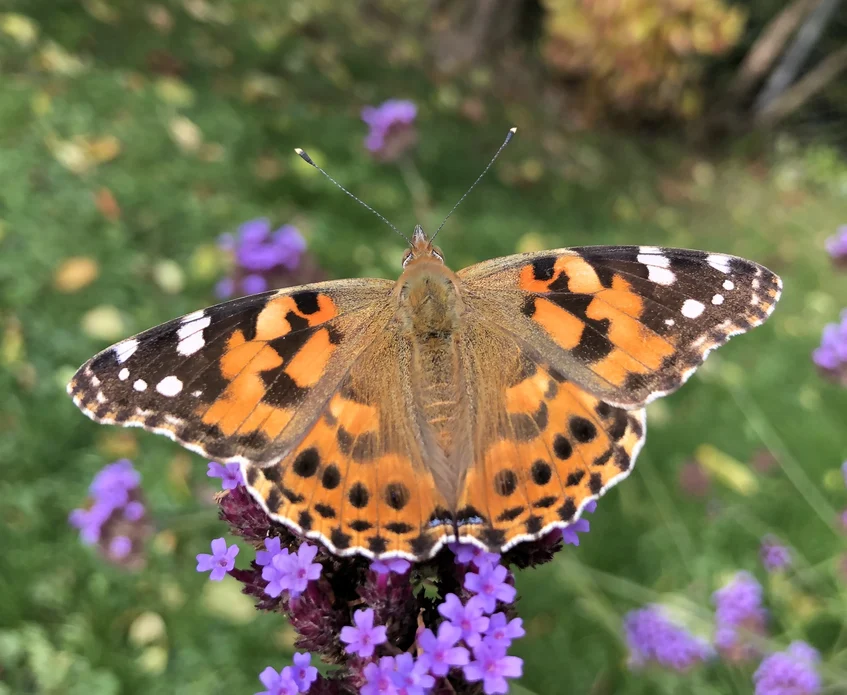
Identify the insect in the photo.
Vanessa cardui
